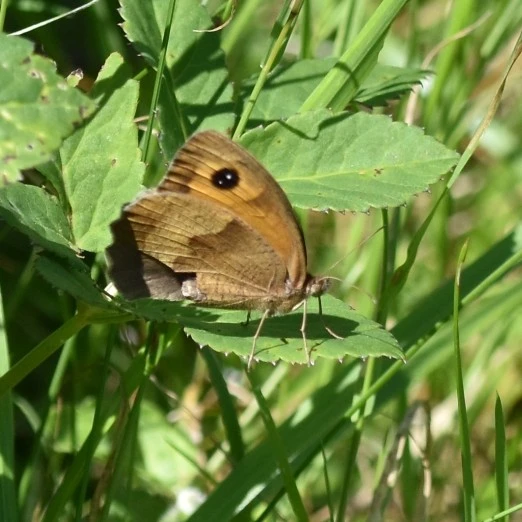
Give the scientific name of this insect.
Maniola jurtina
